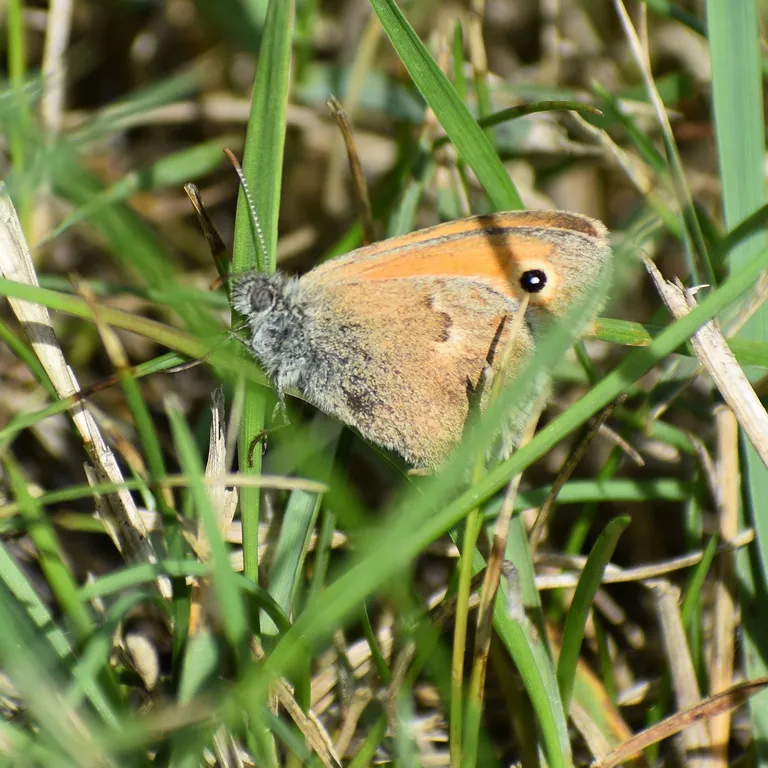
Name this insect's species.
Coenonympha pamphilus
